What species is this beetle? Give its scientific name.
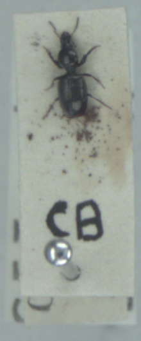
Dyschirius tristis
